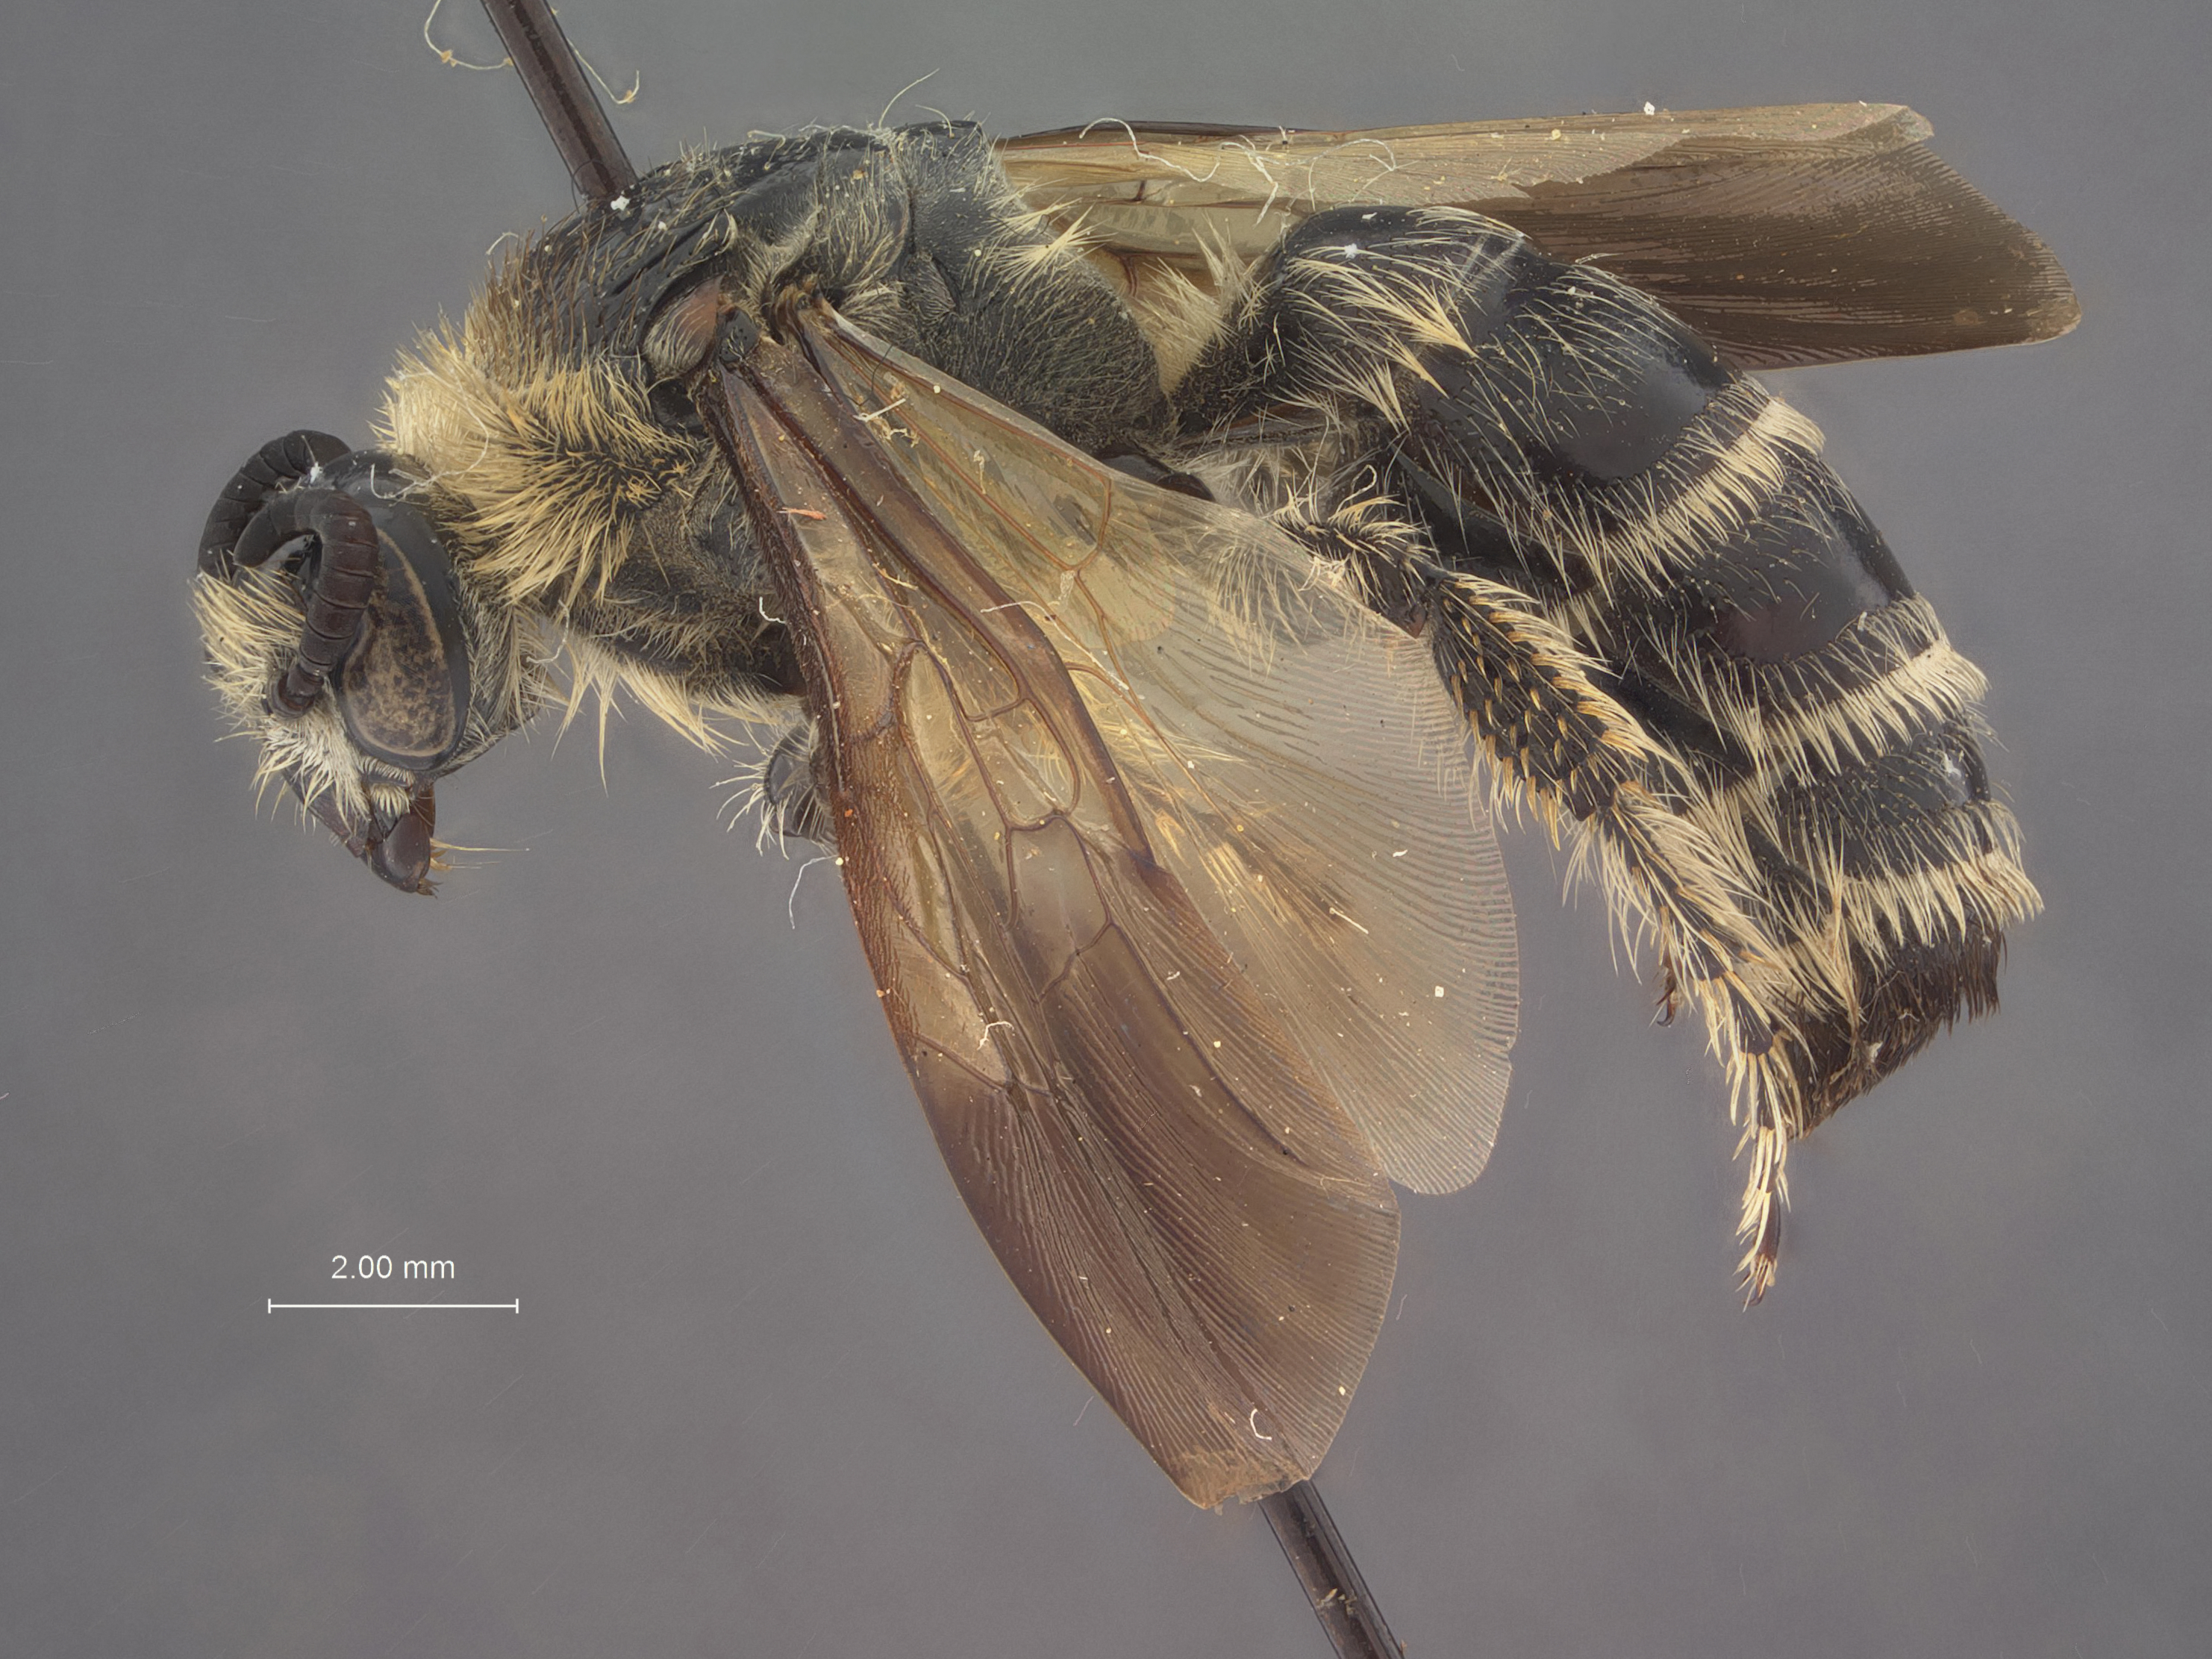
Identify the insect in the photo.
Campsomeris manokwariensis
